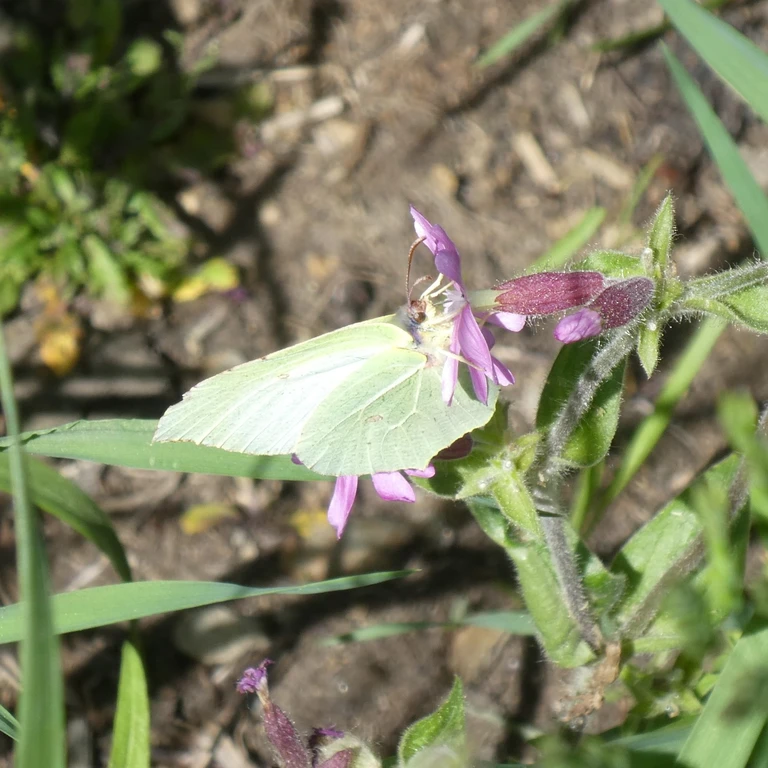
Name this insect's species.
Gonepteryx rhamni
